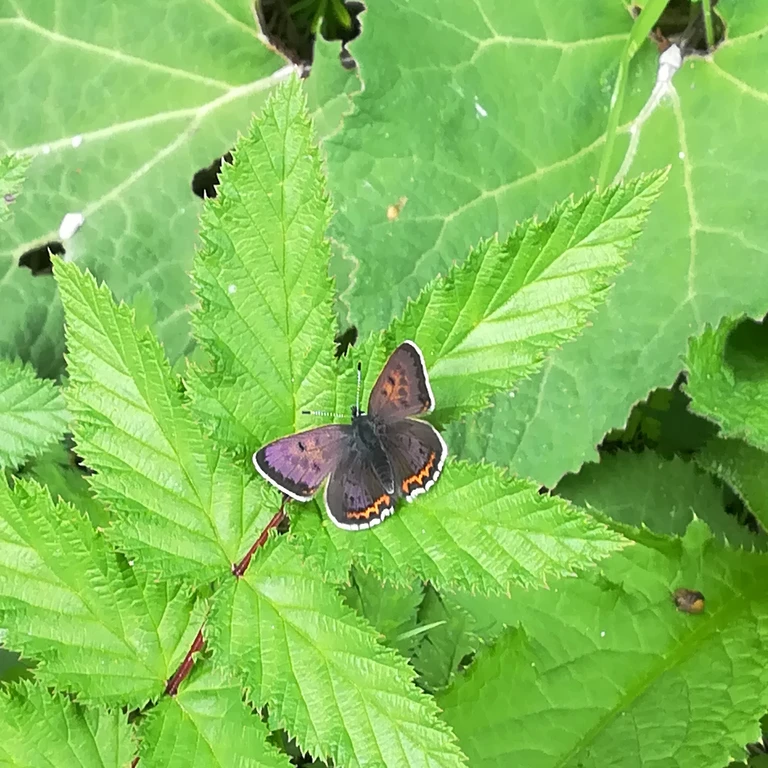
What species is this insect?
Lycaena helle (also Helleia helle)
